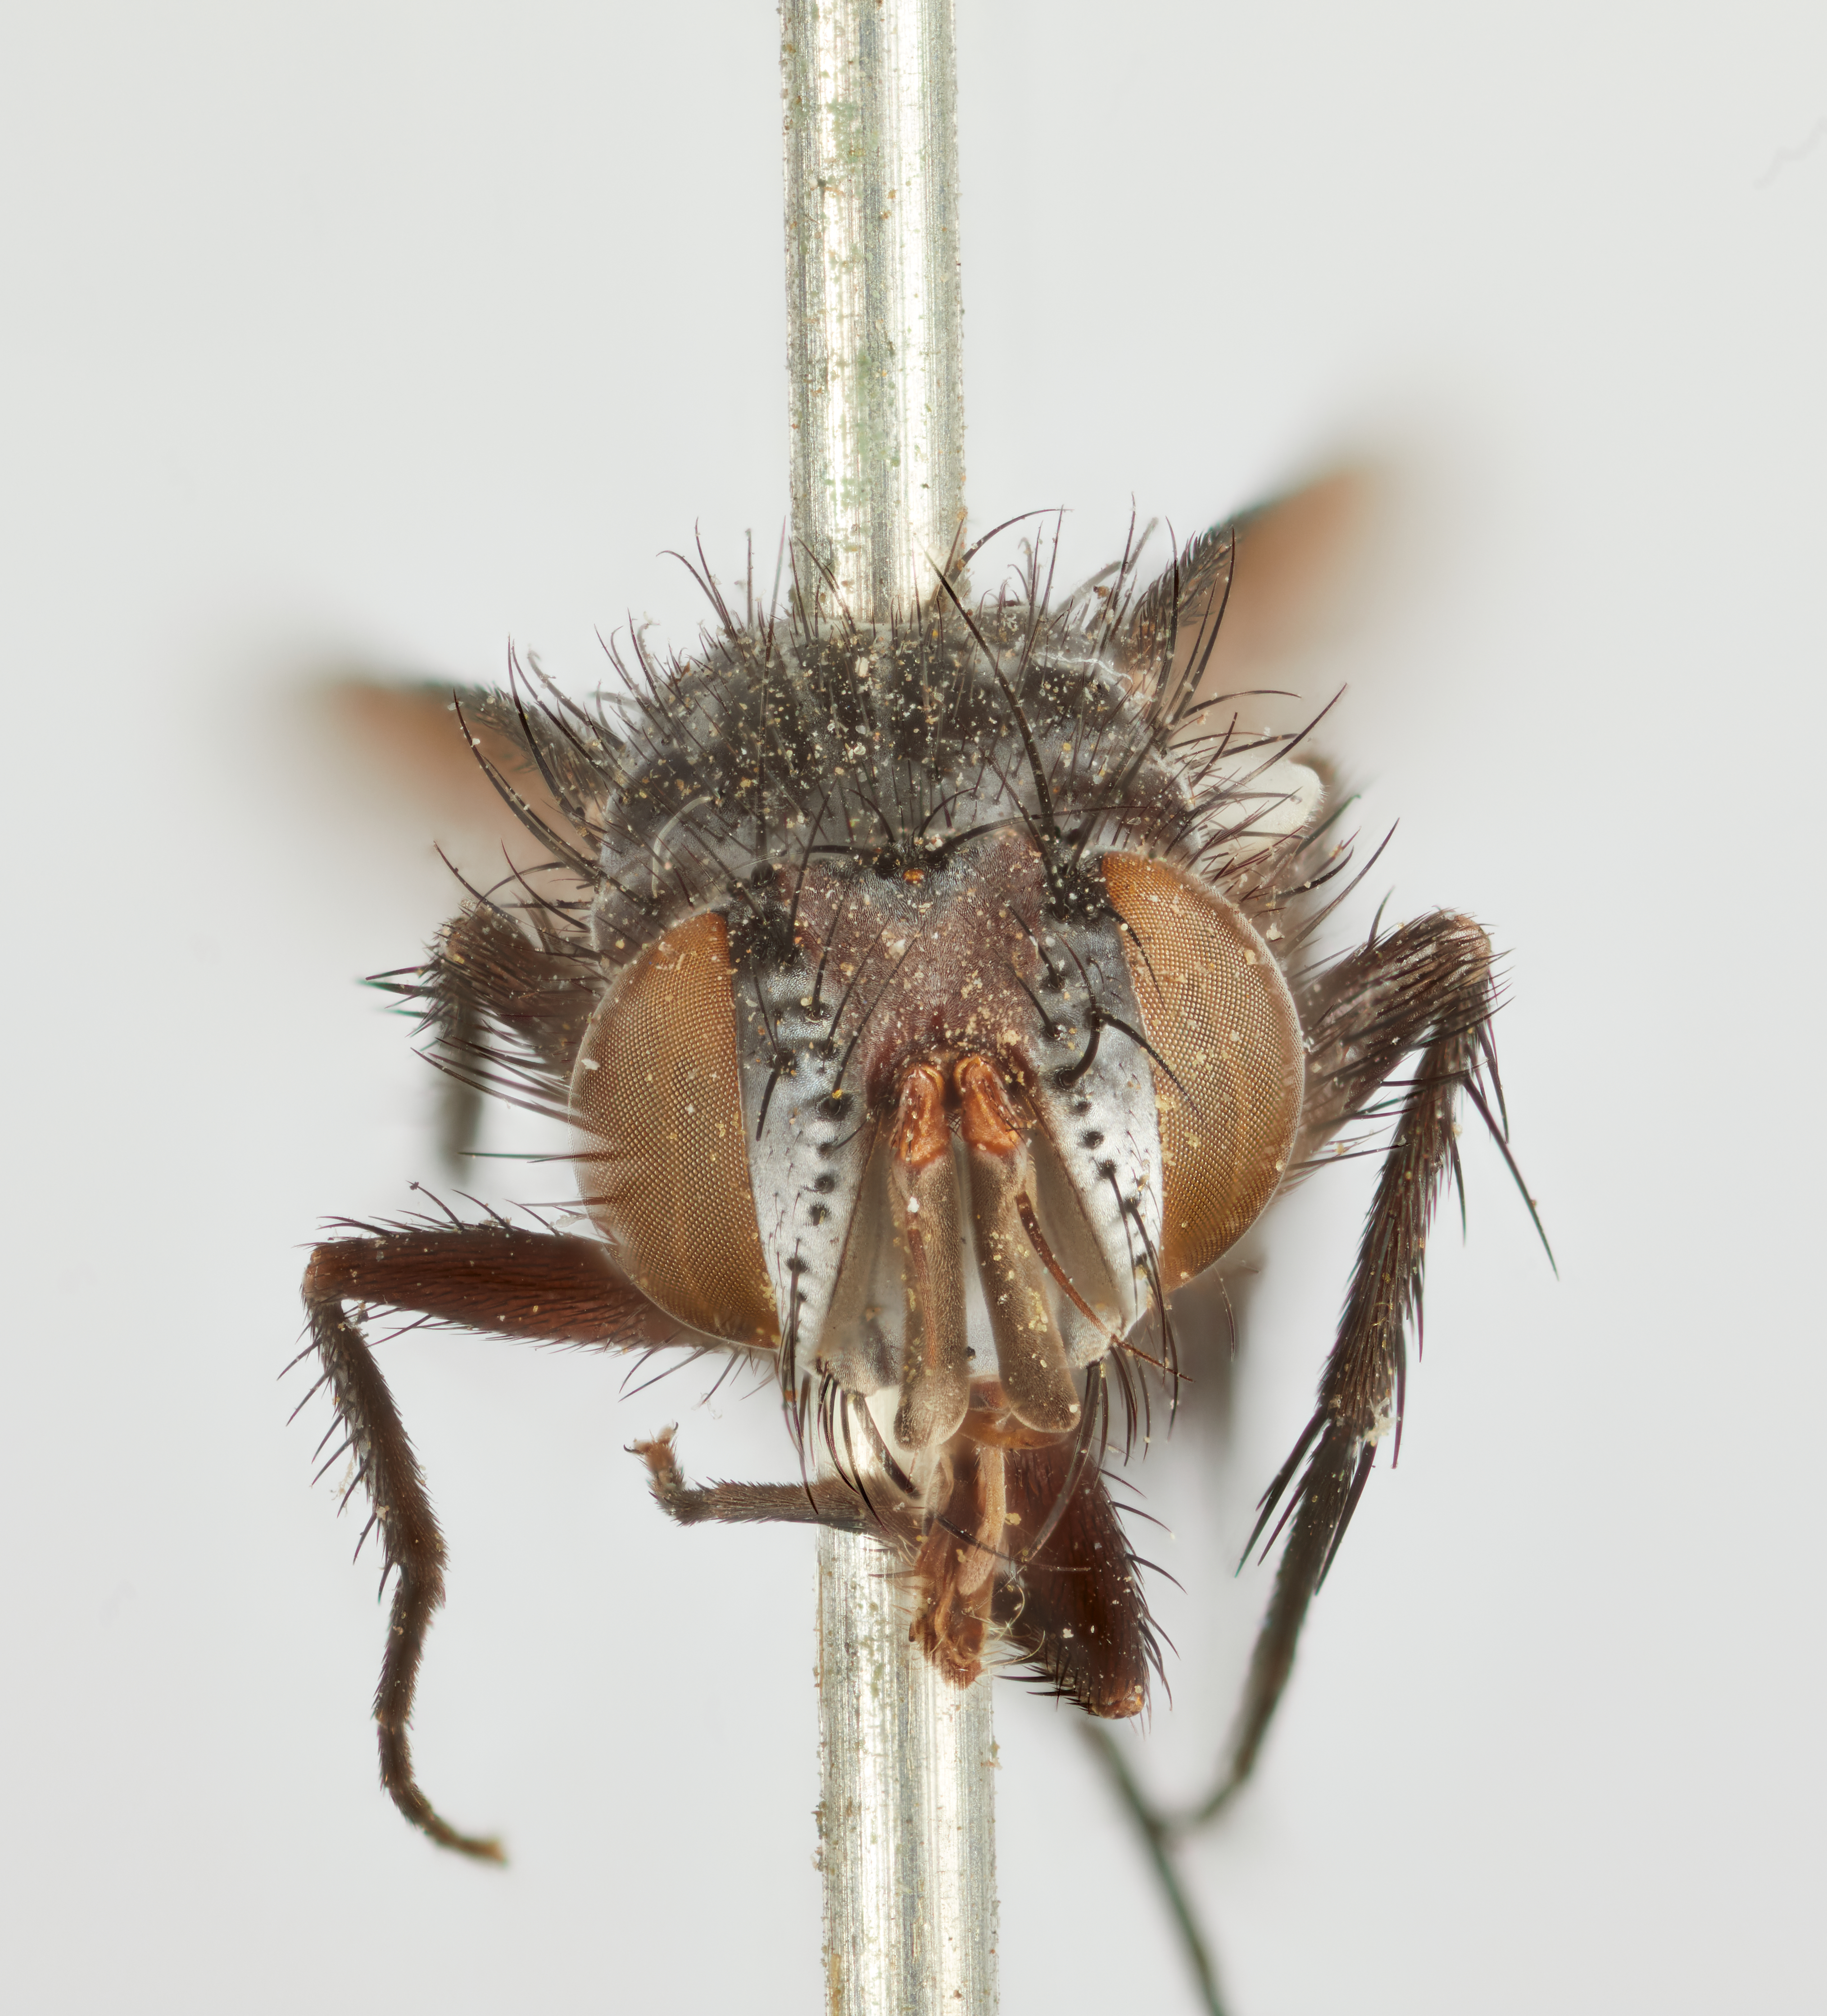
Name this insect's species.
Chaetoplagia atripennis
